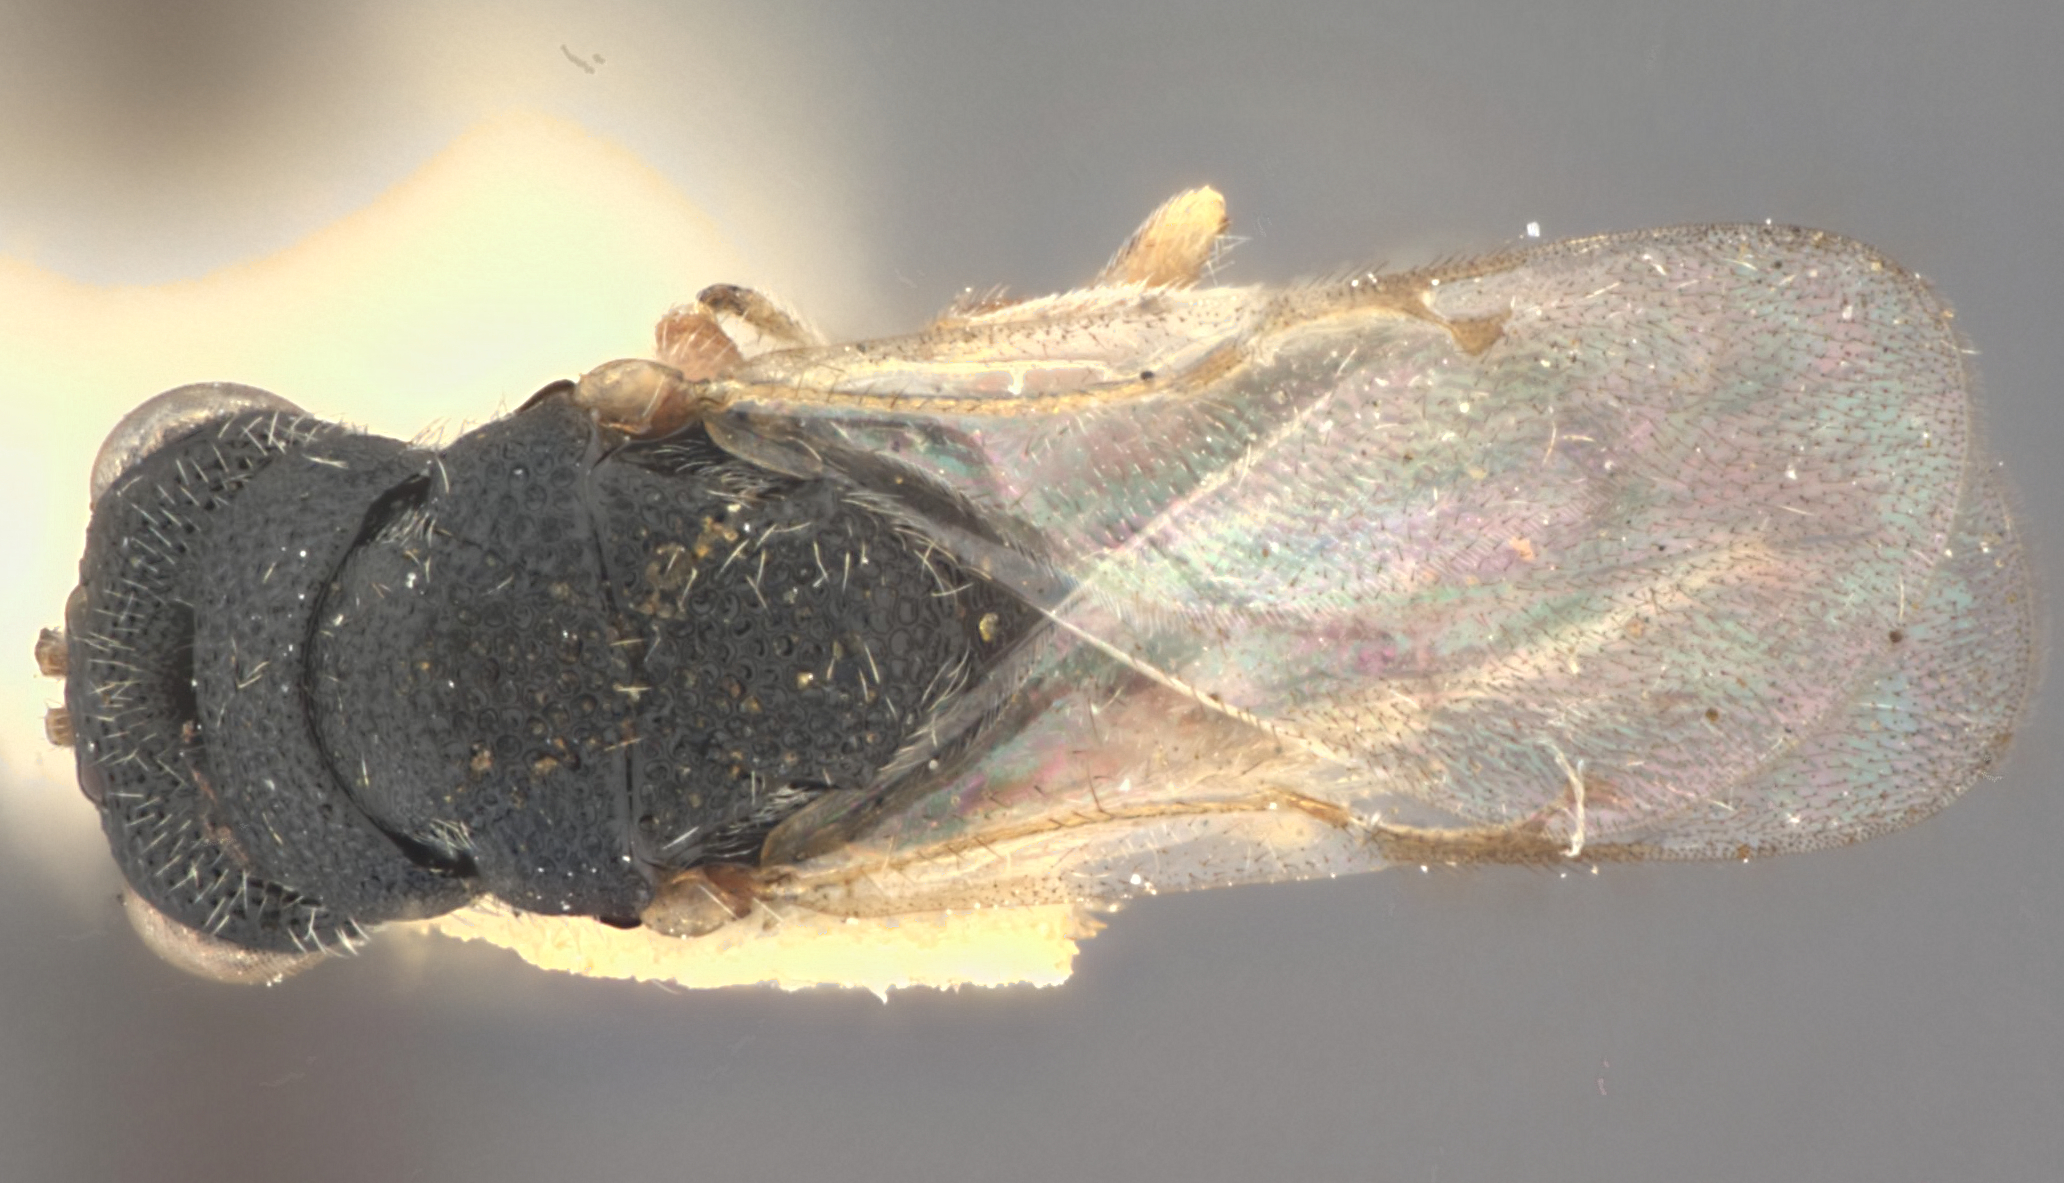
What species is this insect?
Eurytoma sphaera
